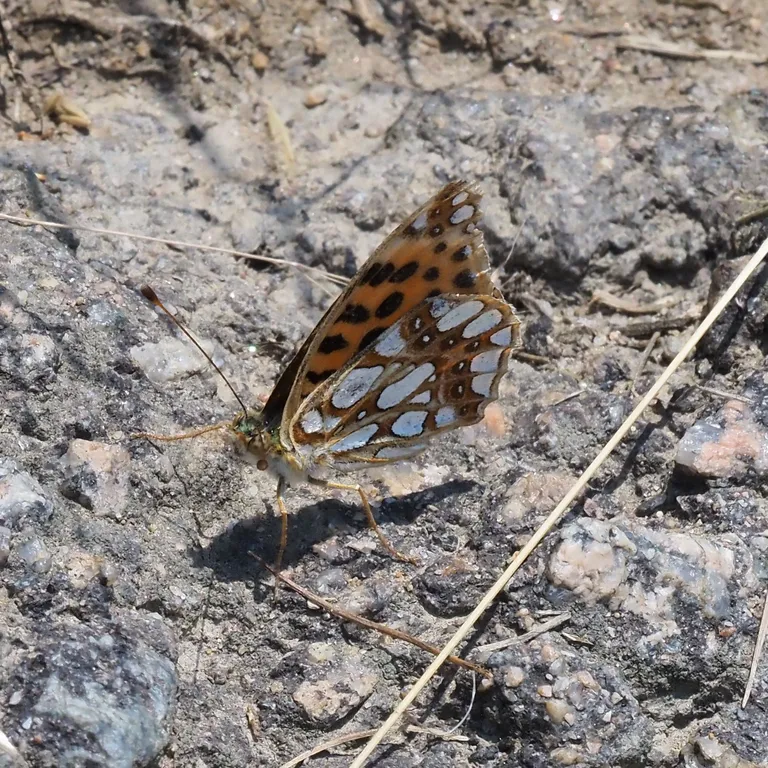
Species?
Issoria lathonia
